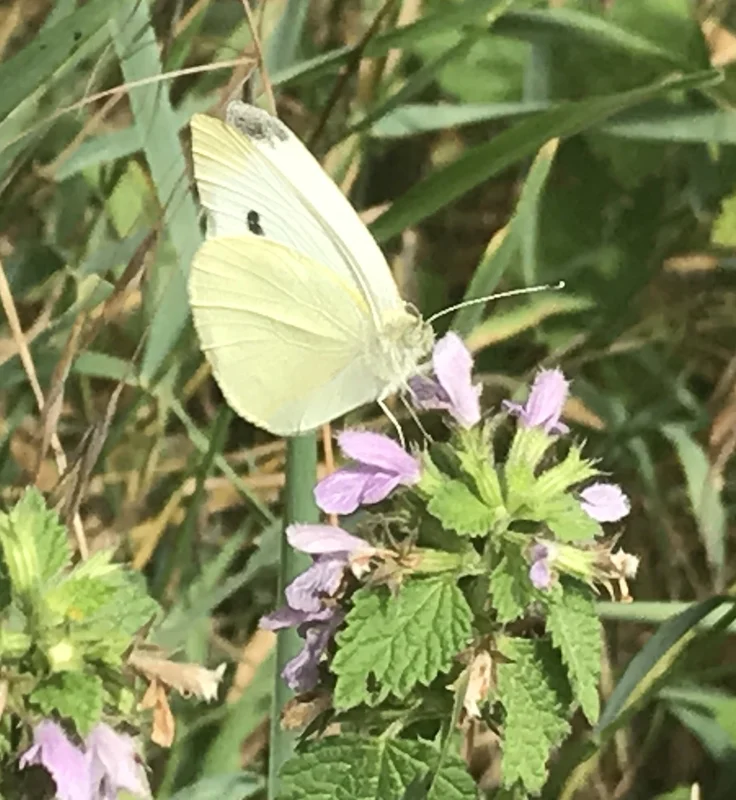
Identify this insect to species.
Pieris rapae
